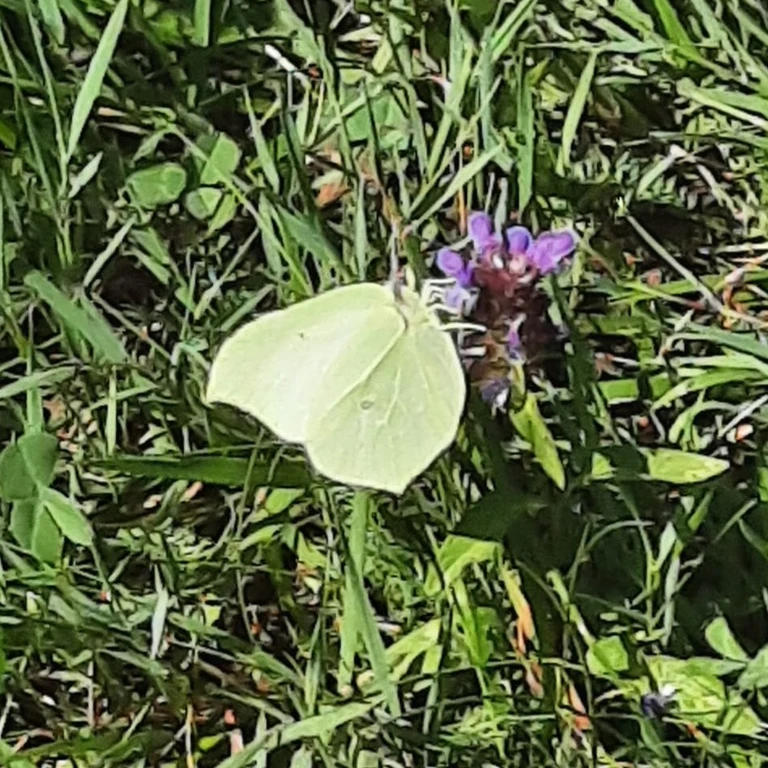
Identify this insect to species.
Gonepteryx rhamni
